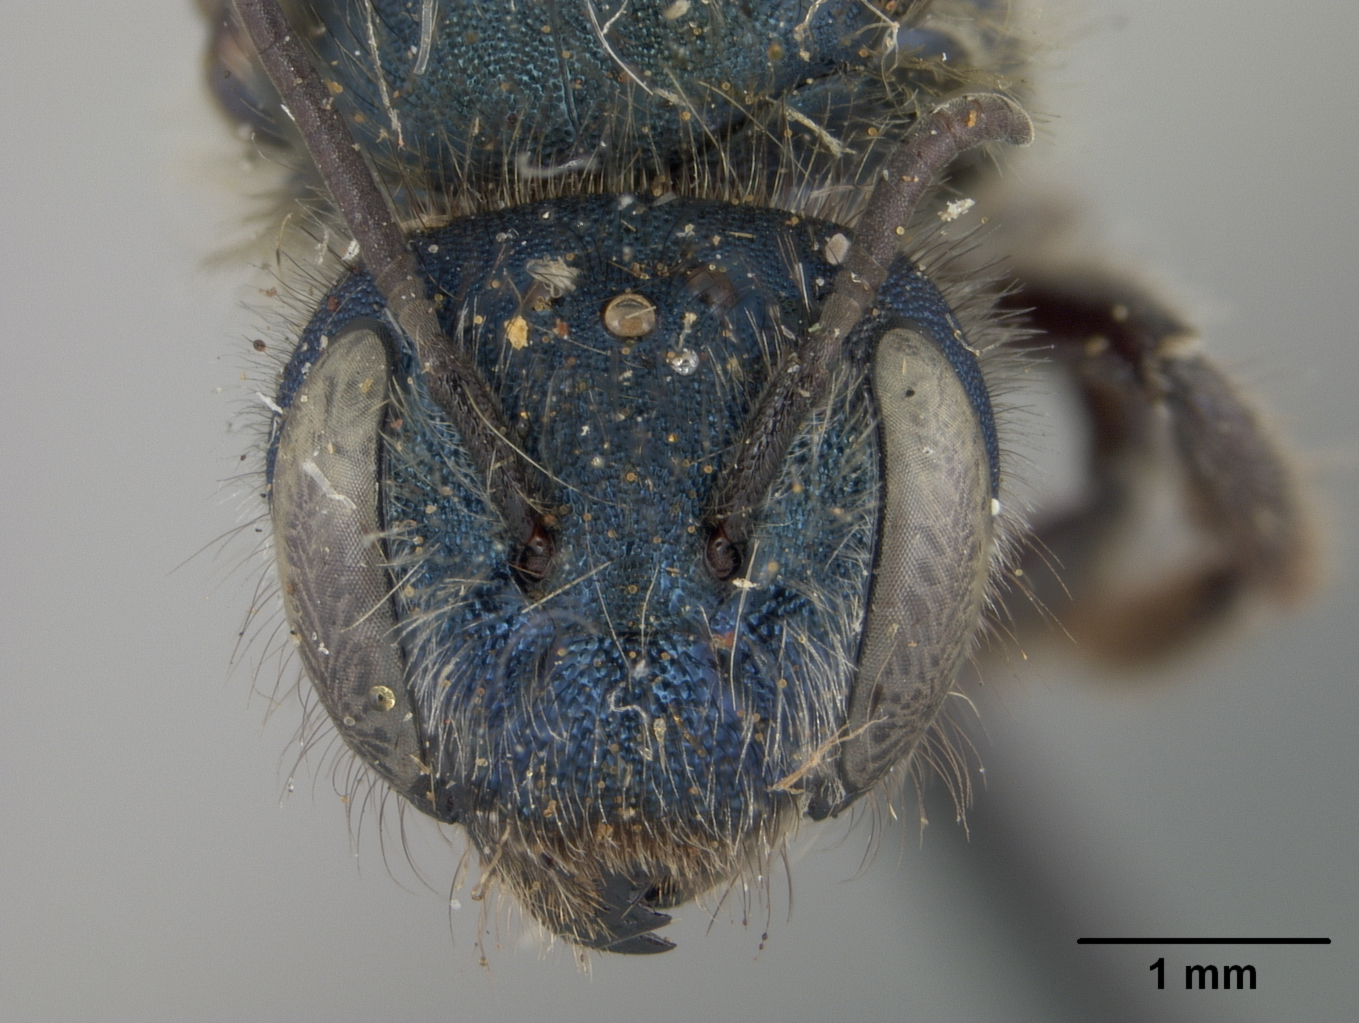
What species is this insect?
Osmia dolerosa
